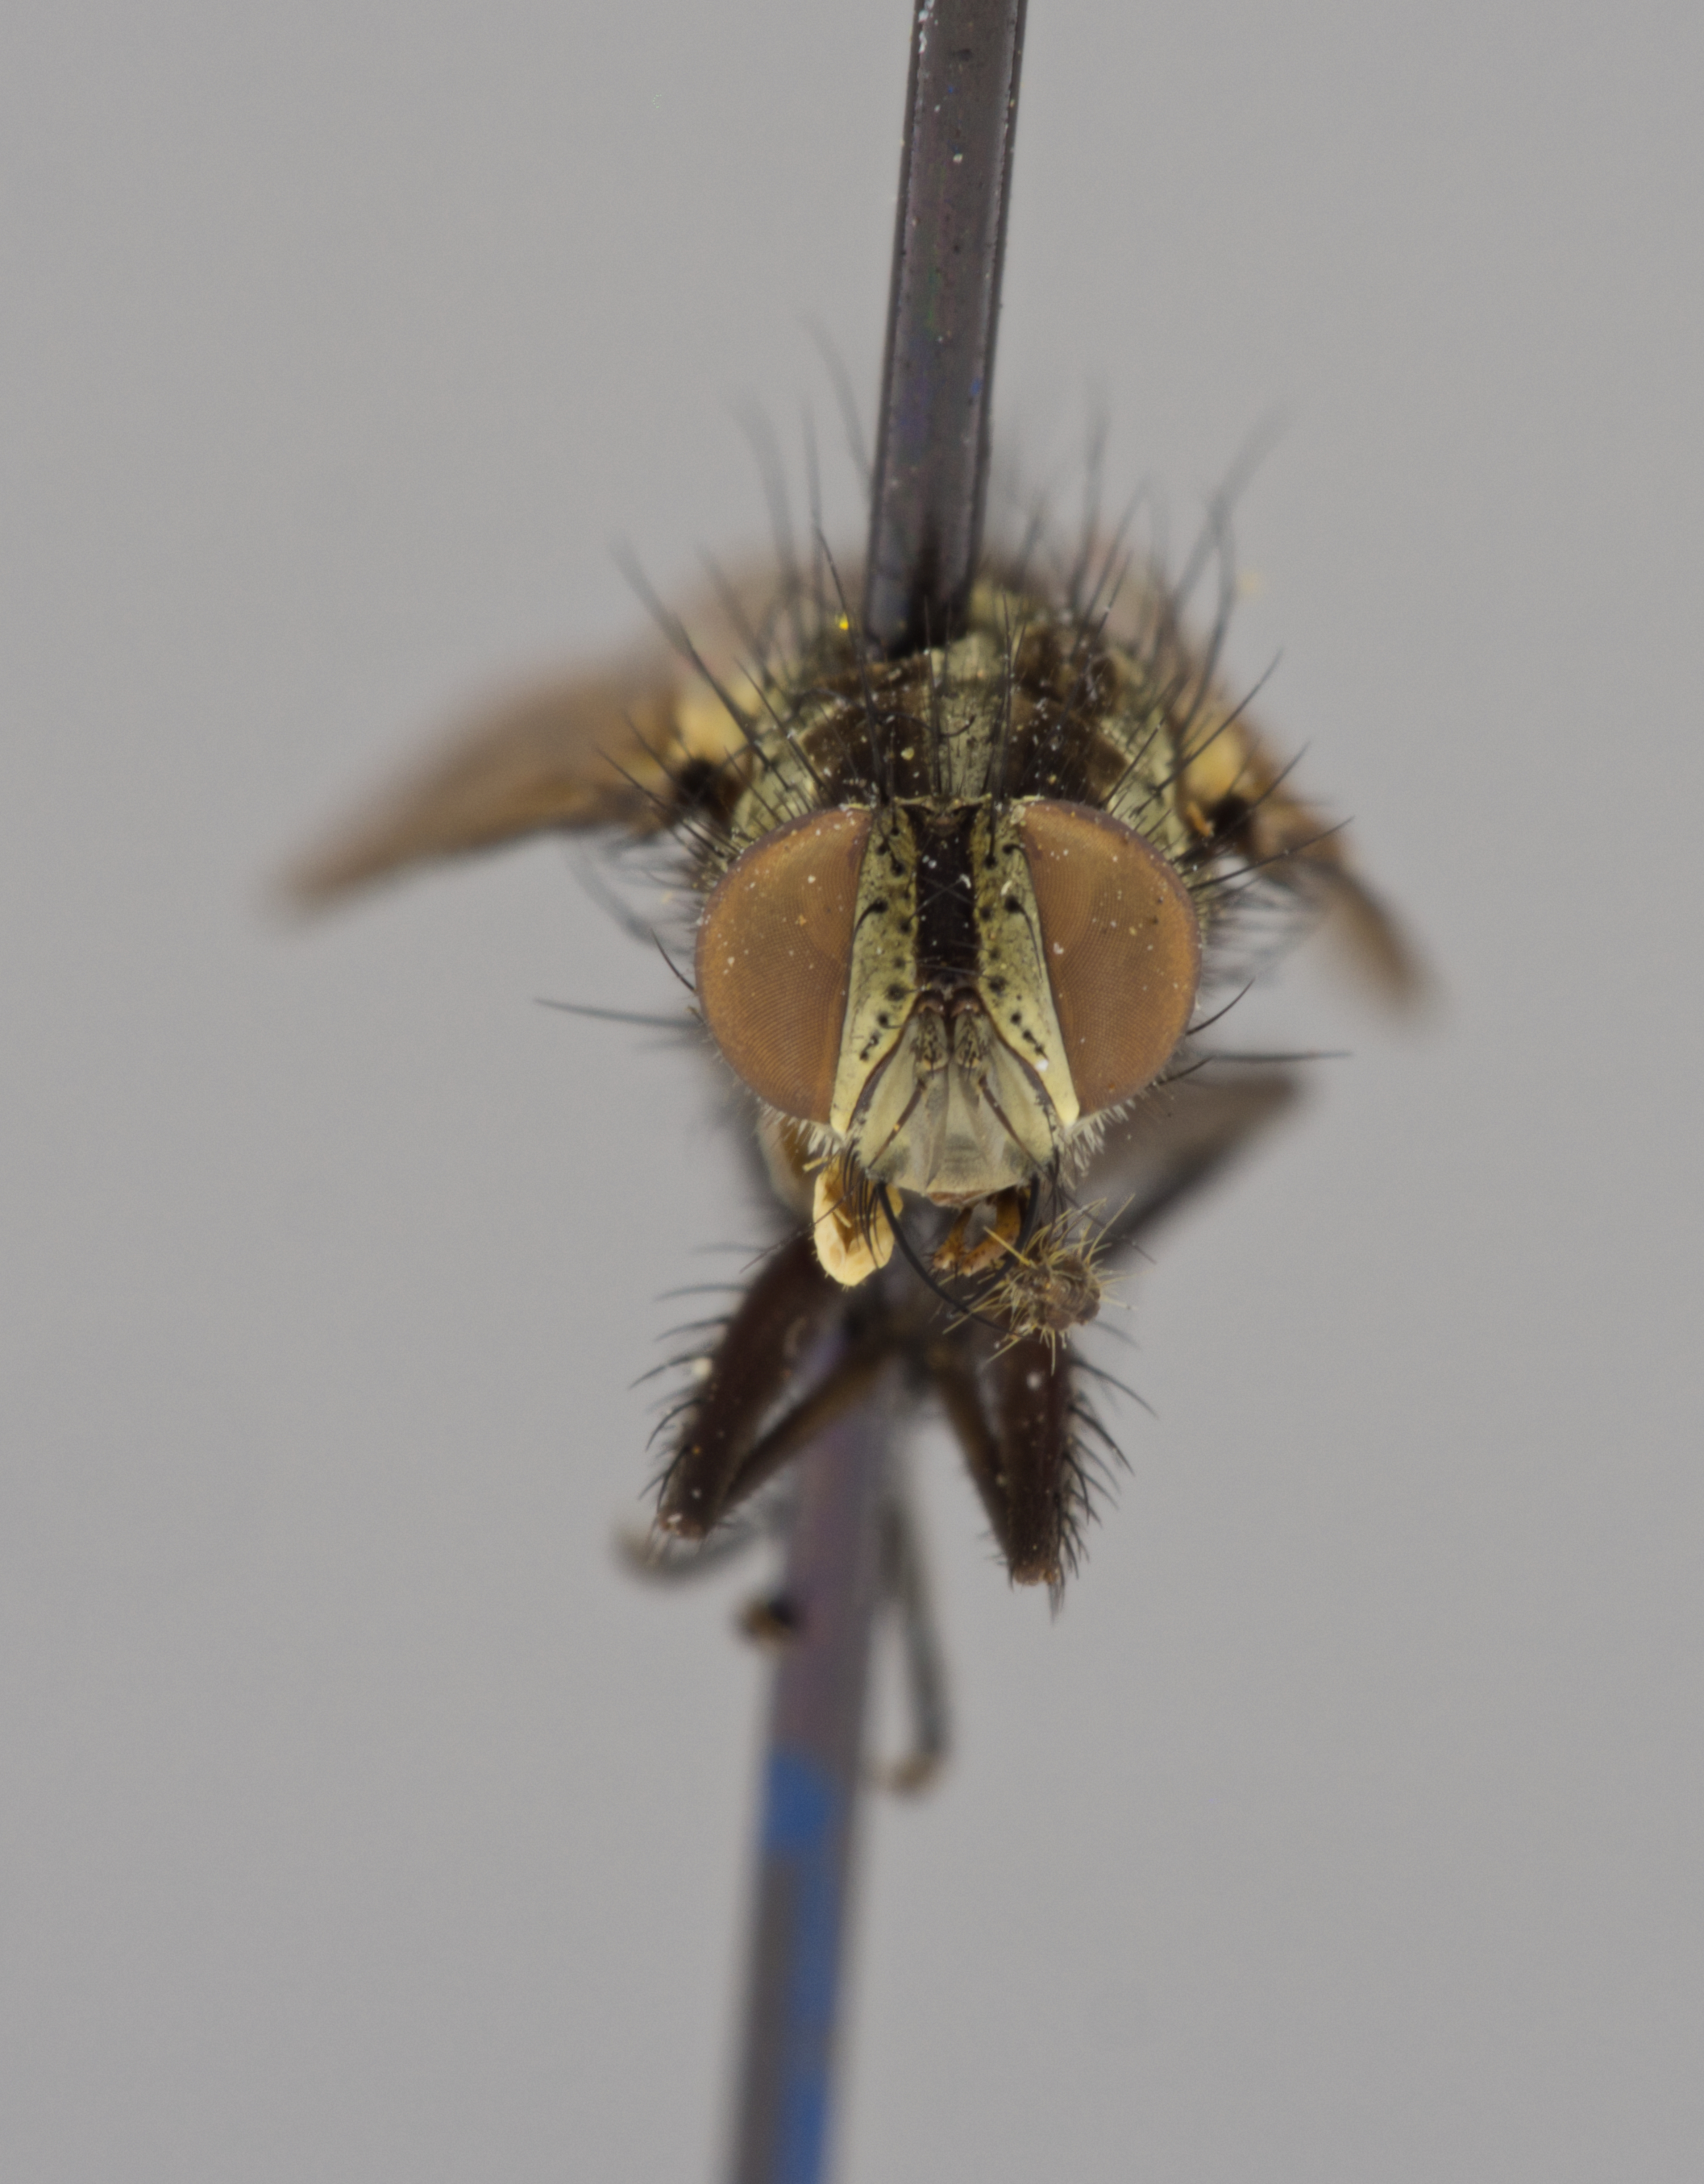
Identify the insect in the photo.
Spathimyia ferox
